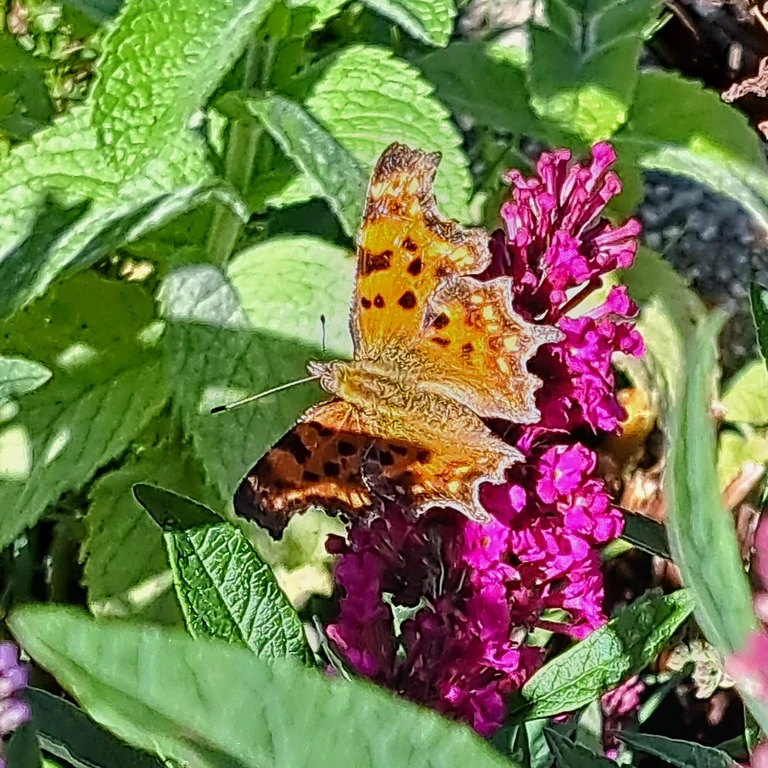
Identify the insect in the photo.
Polygonia c-album
